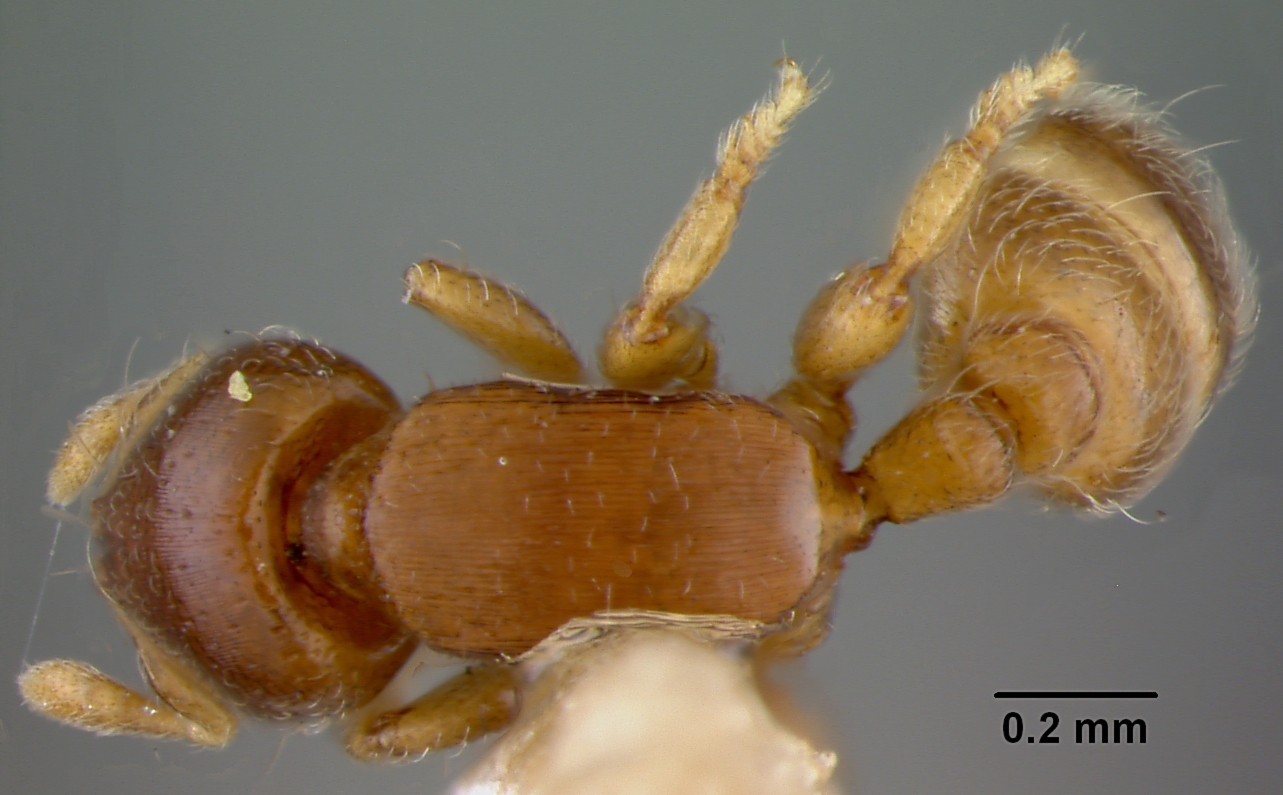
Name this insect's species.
Rhopalomastix janeti
